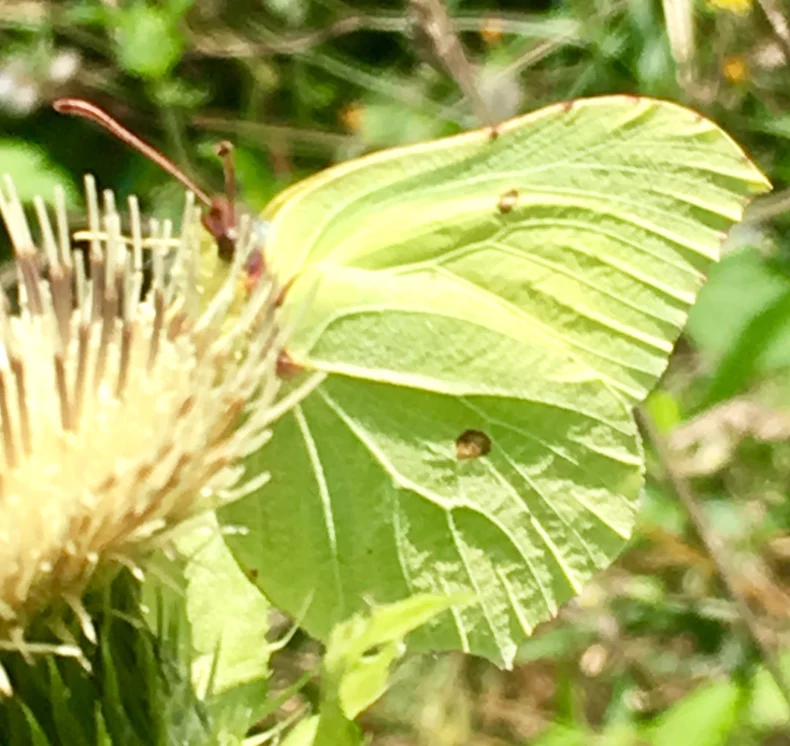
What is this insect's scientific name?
Gonepteryx rhamni
